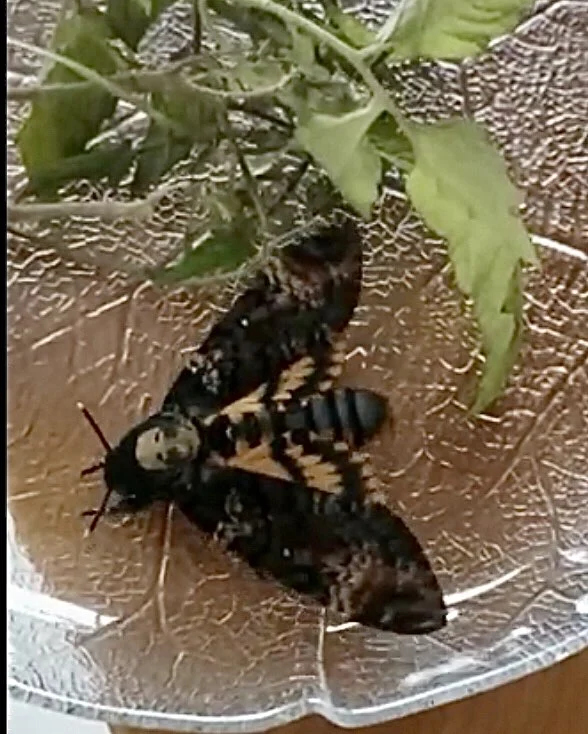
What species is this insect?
Acherontia atropos
